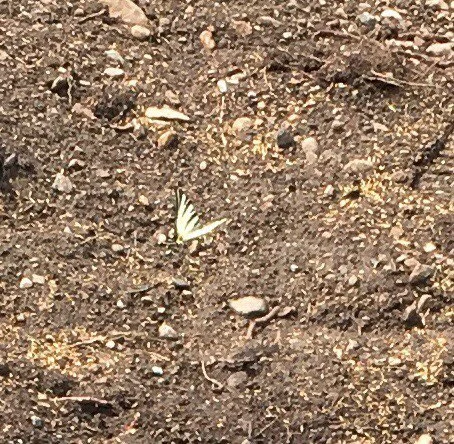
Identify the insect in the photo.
Iphiclides podalirius
